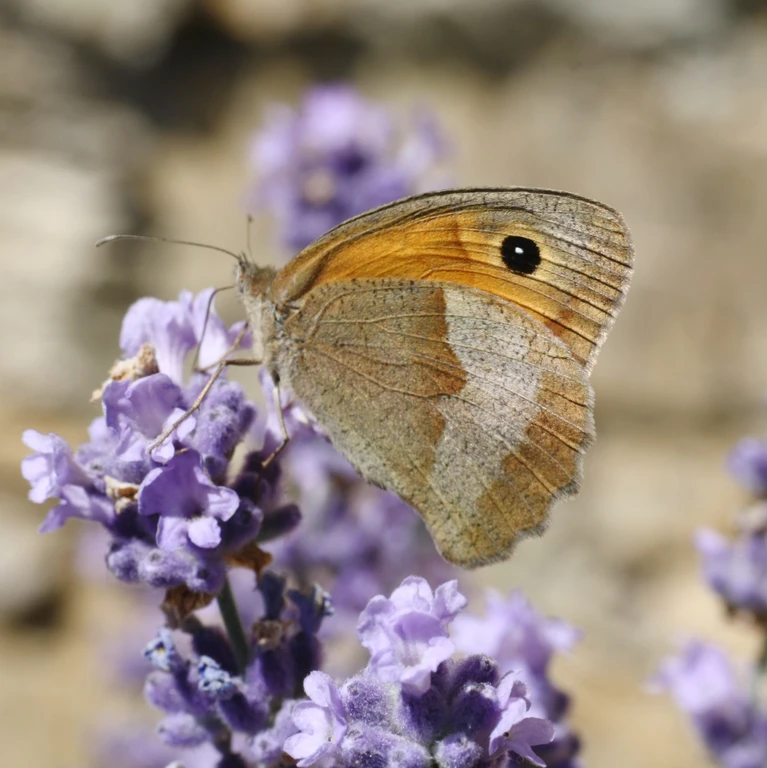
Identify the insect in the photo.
Maniola jurtina
